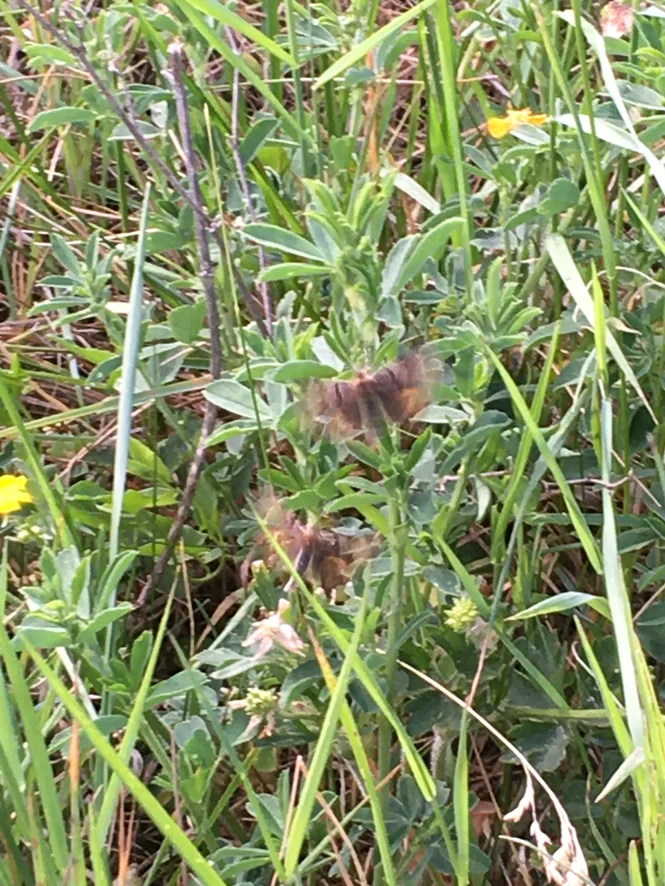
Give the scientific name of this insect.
Euclidia glyphica
